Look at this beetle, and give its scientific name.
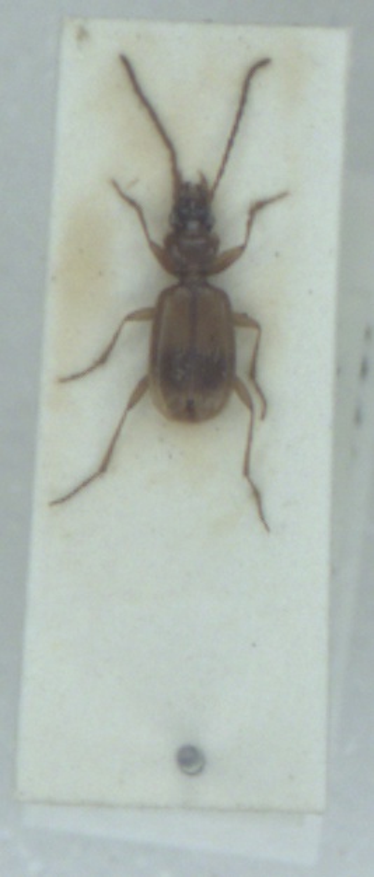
Blemus discus
